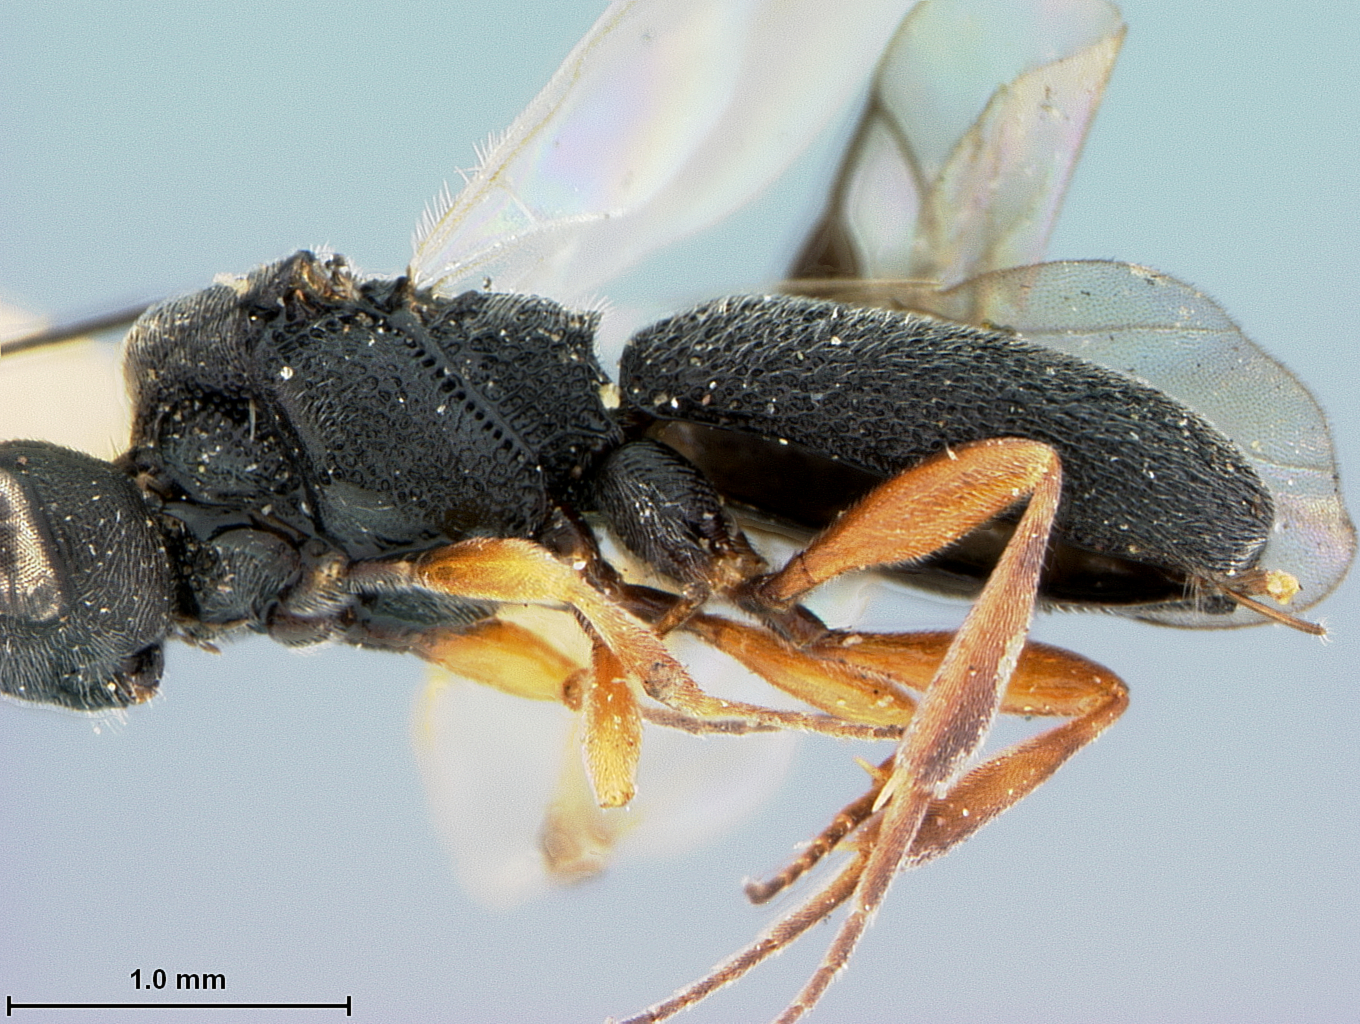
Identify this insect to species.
Chelonus improcerus
